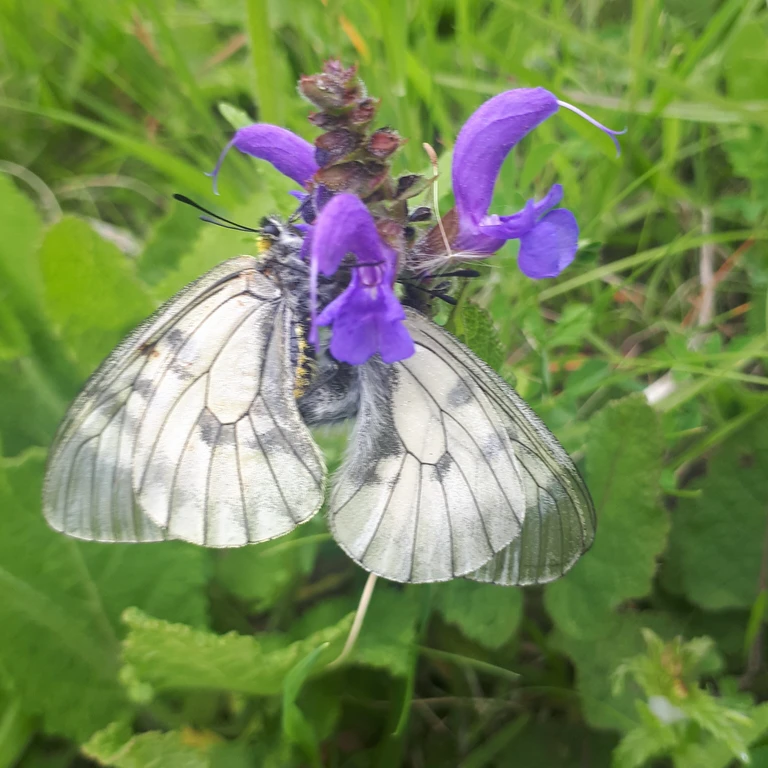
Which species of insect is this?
Parnassius mnemosyne
